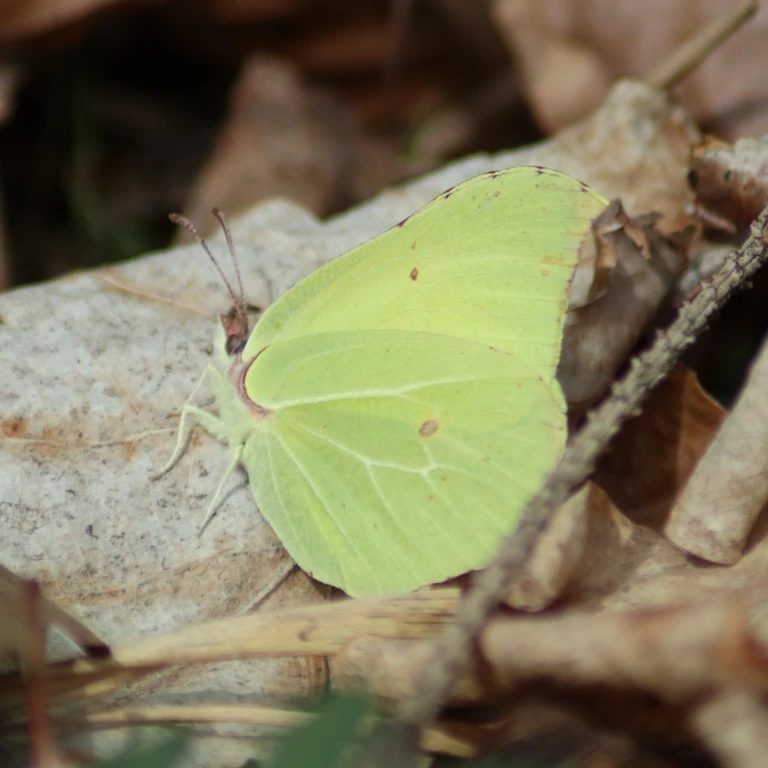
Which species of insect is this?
Gonepteryx rhamni
